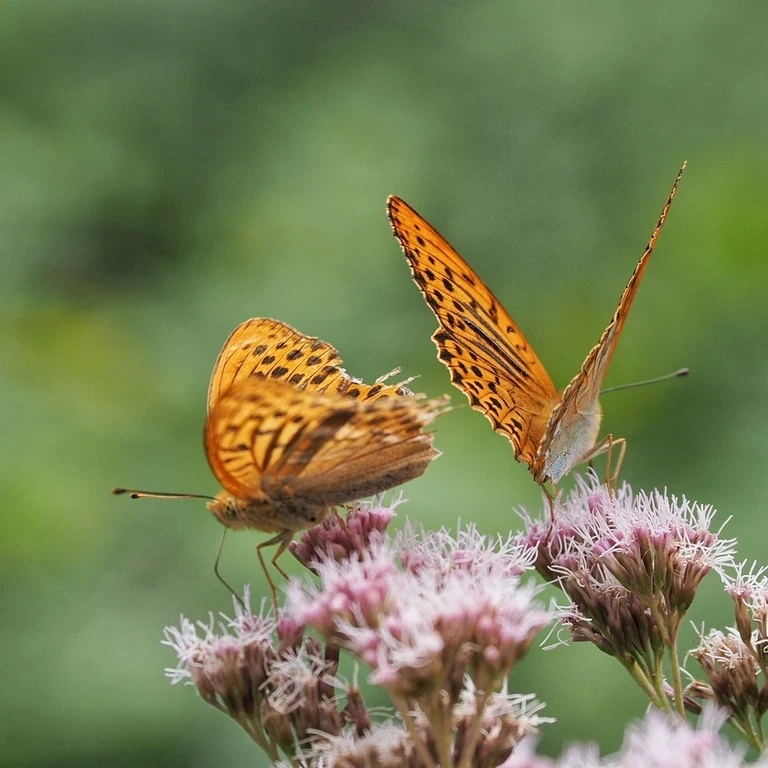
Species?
Argynnis paphia
